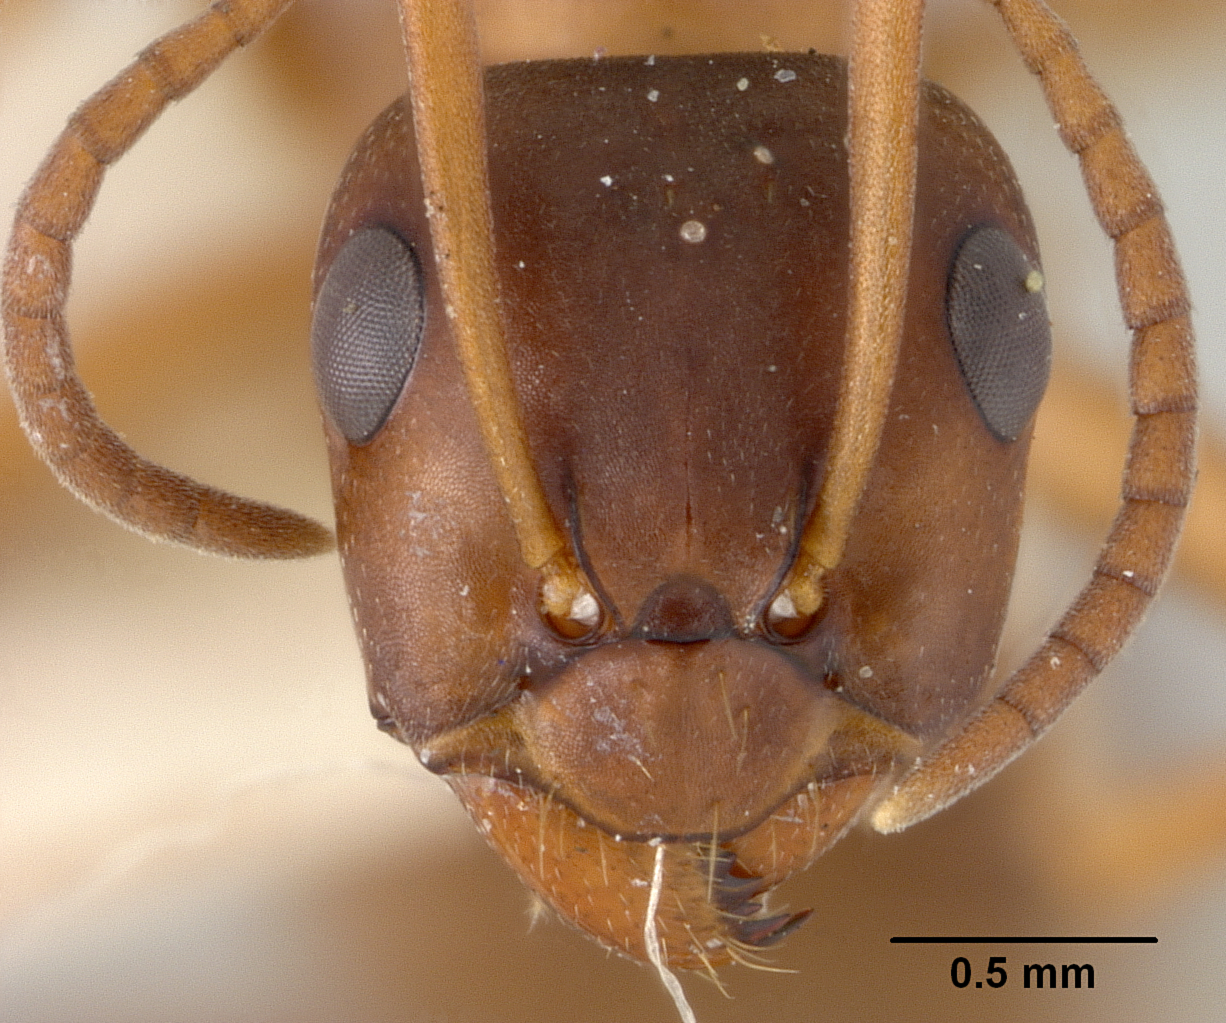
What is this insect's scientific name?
Formica emeryi
